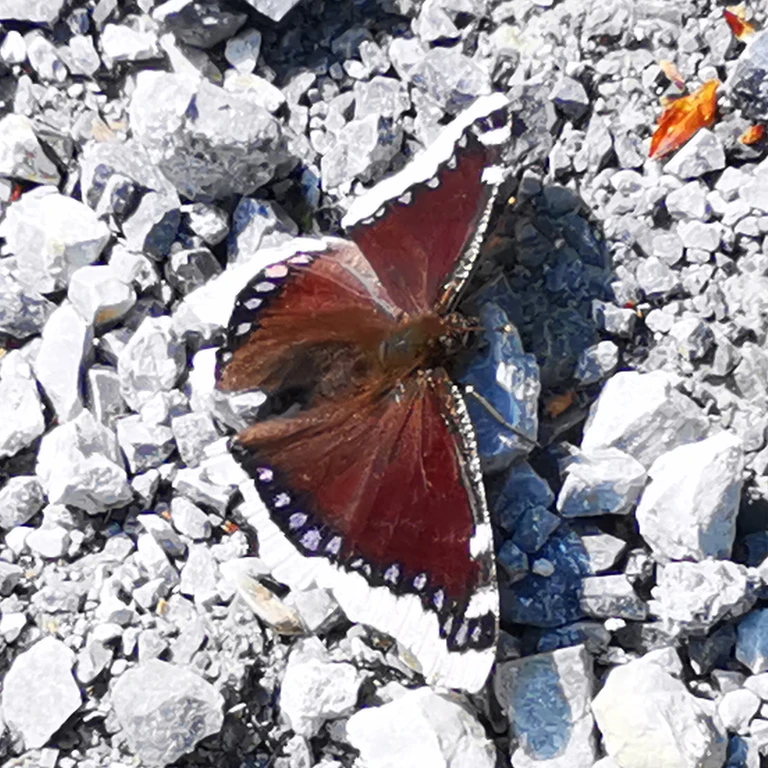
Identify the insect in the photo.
Nymphalis antiopa
